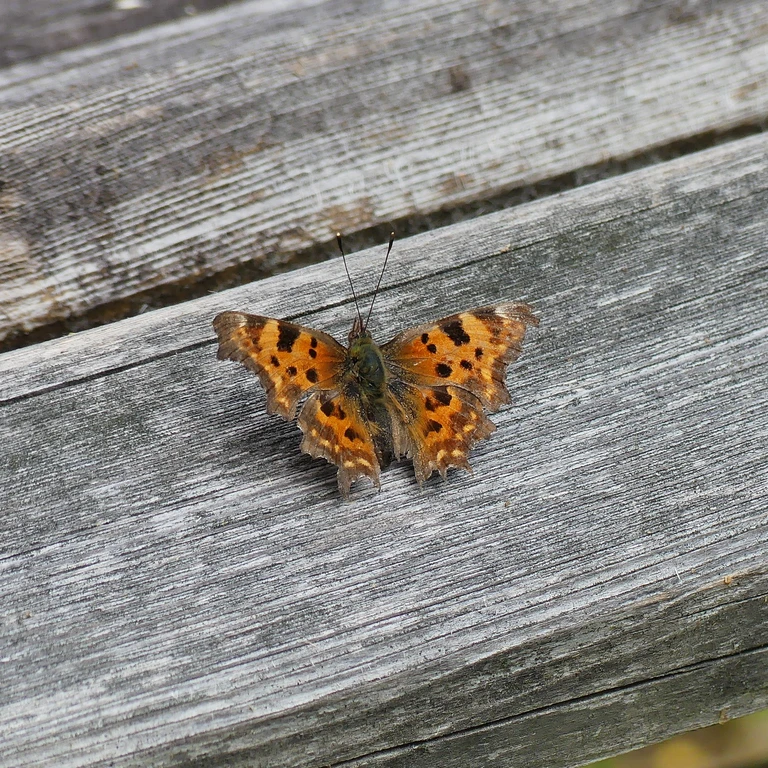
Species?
Polygonia c-album
